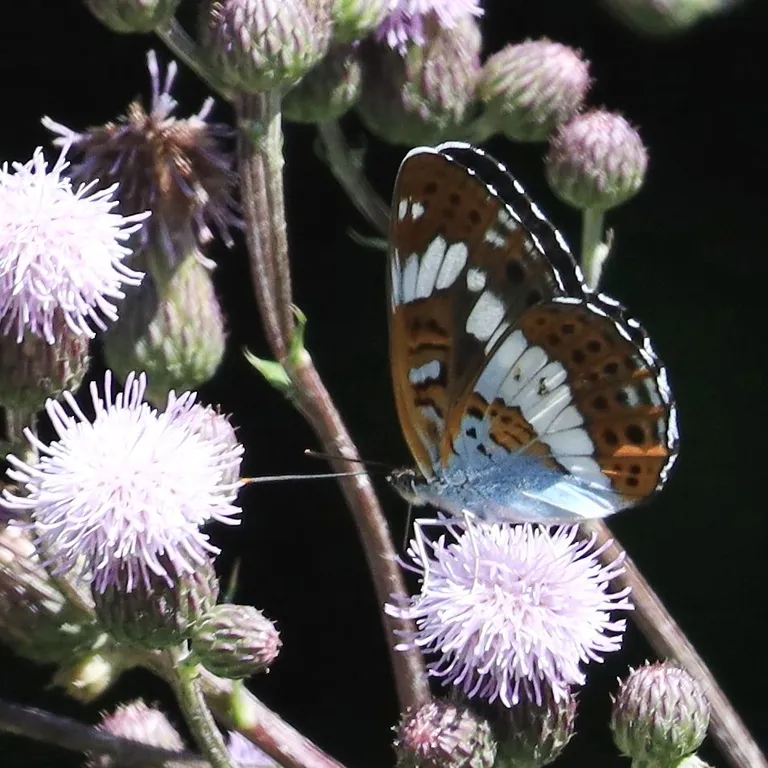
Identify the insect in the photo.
Limenitis camilla (also Ladoga camilla)
